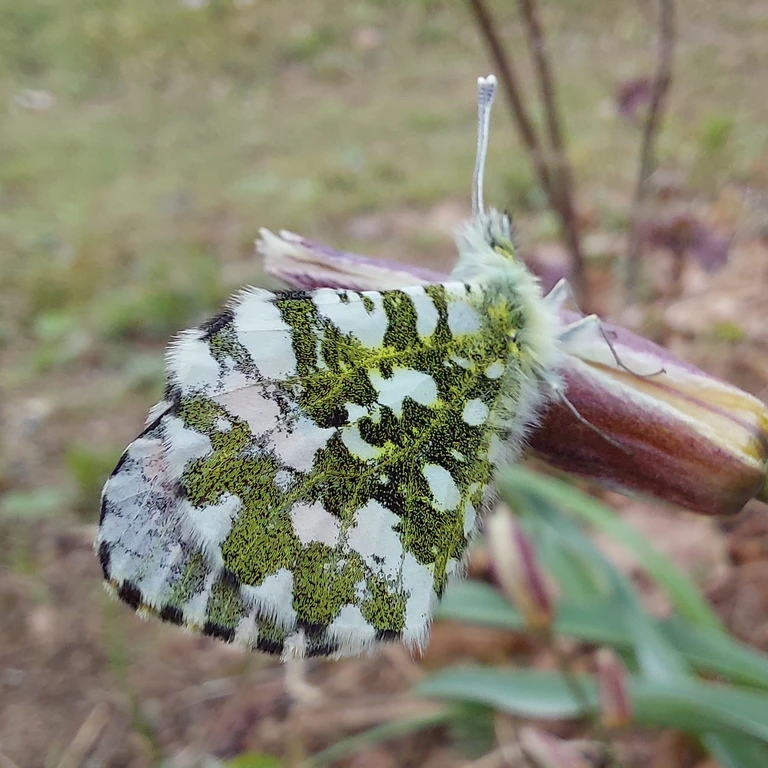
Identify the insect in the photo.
Anthocharis cardamines
